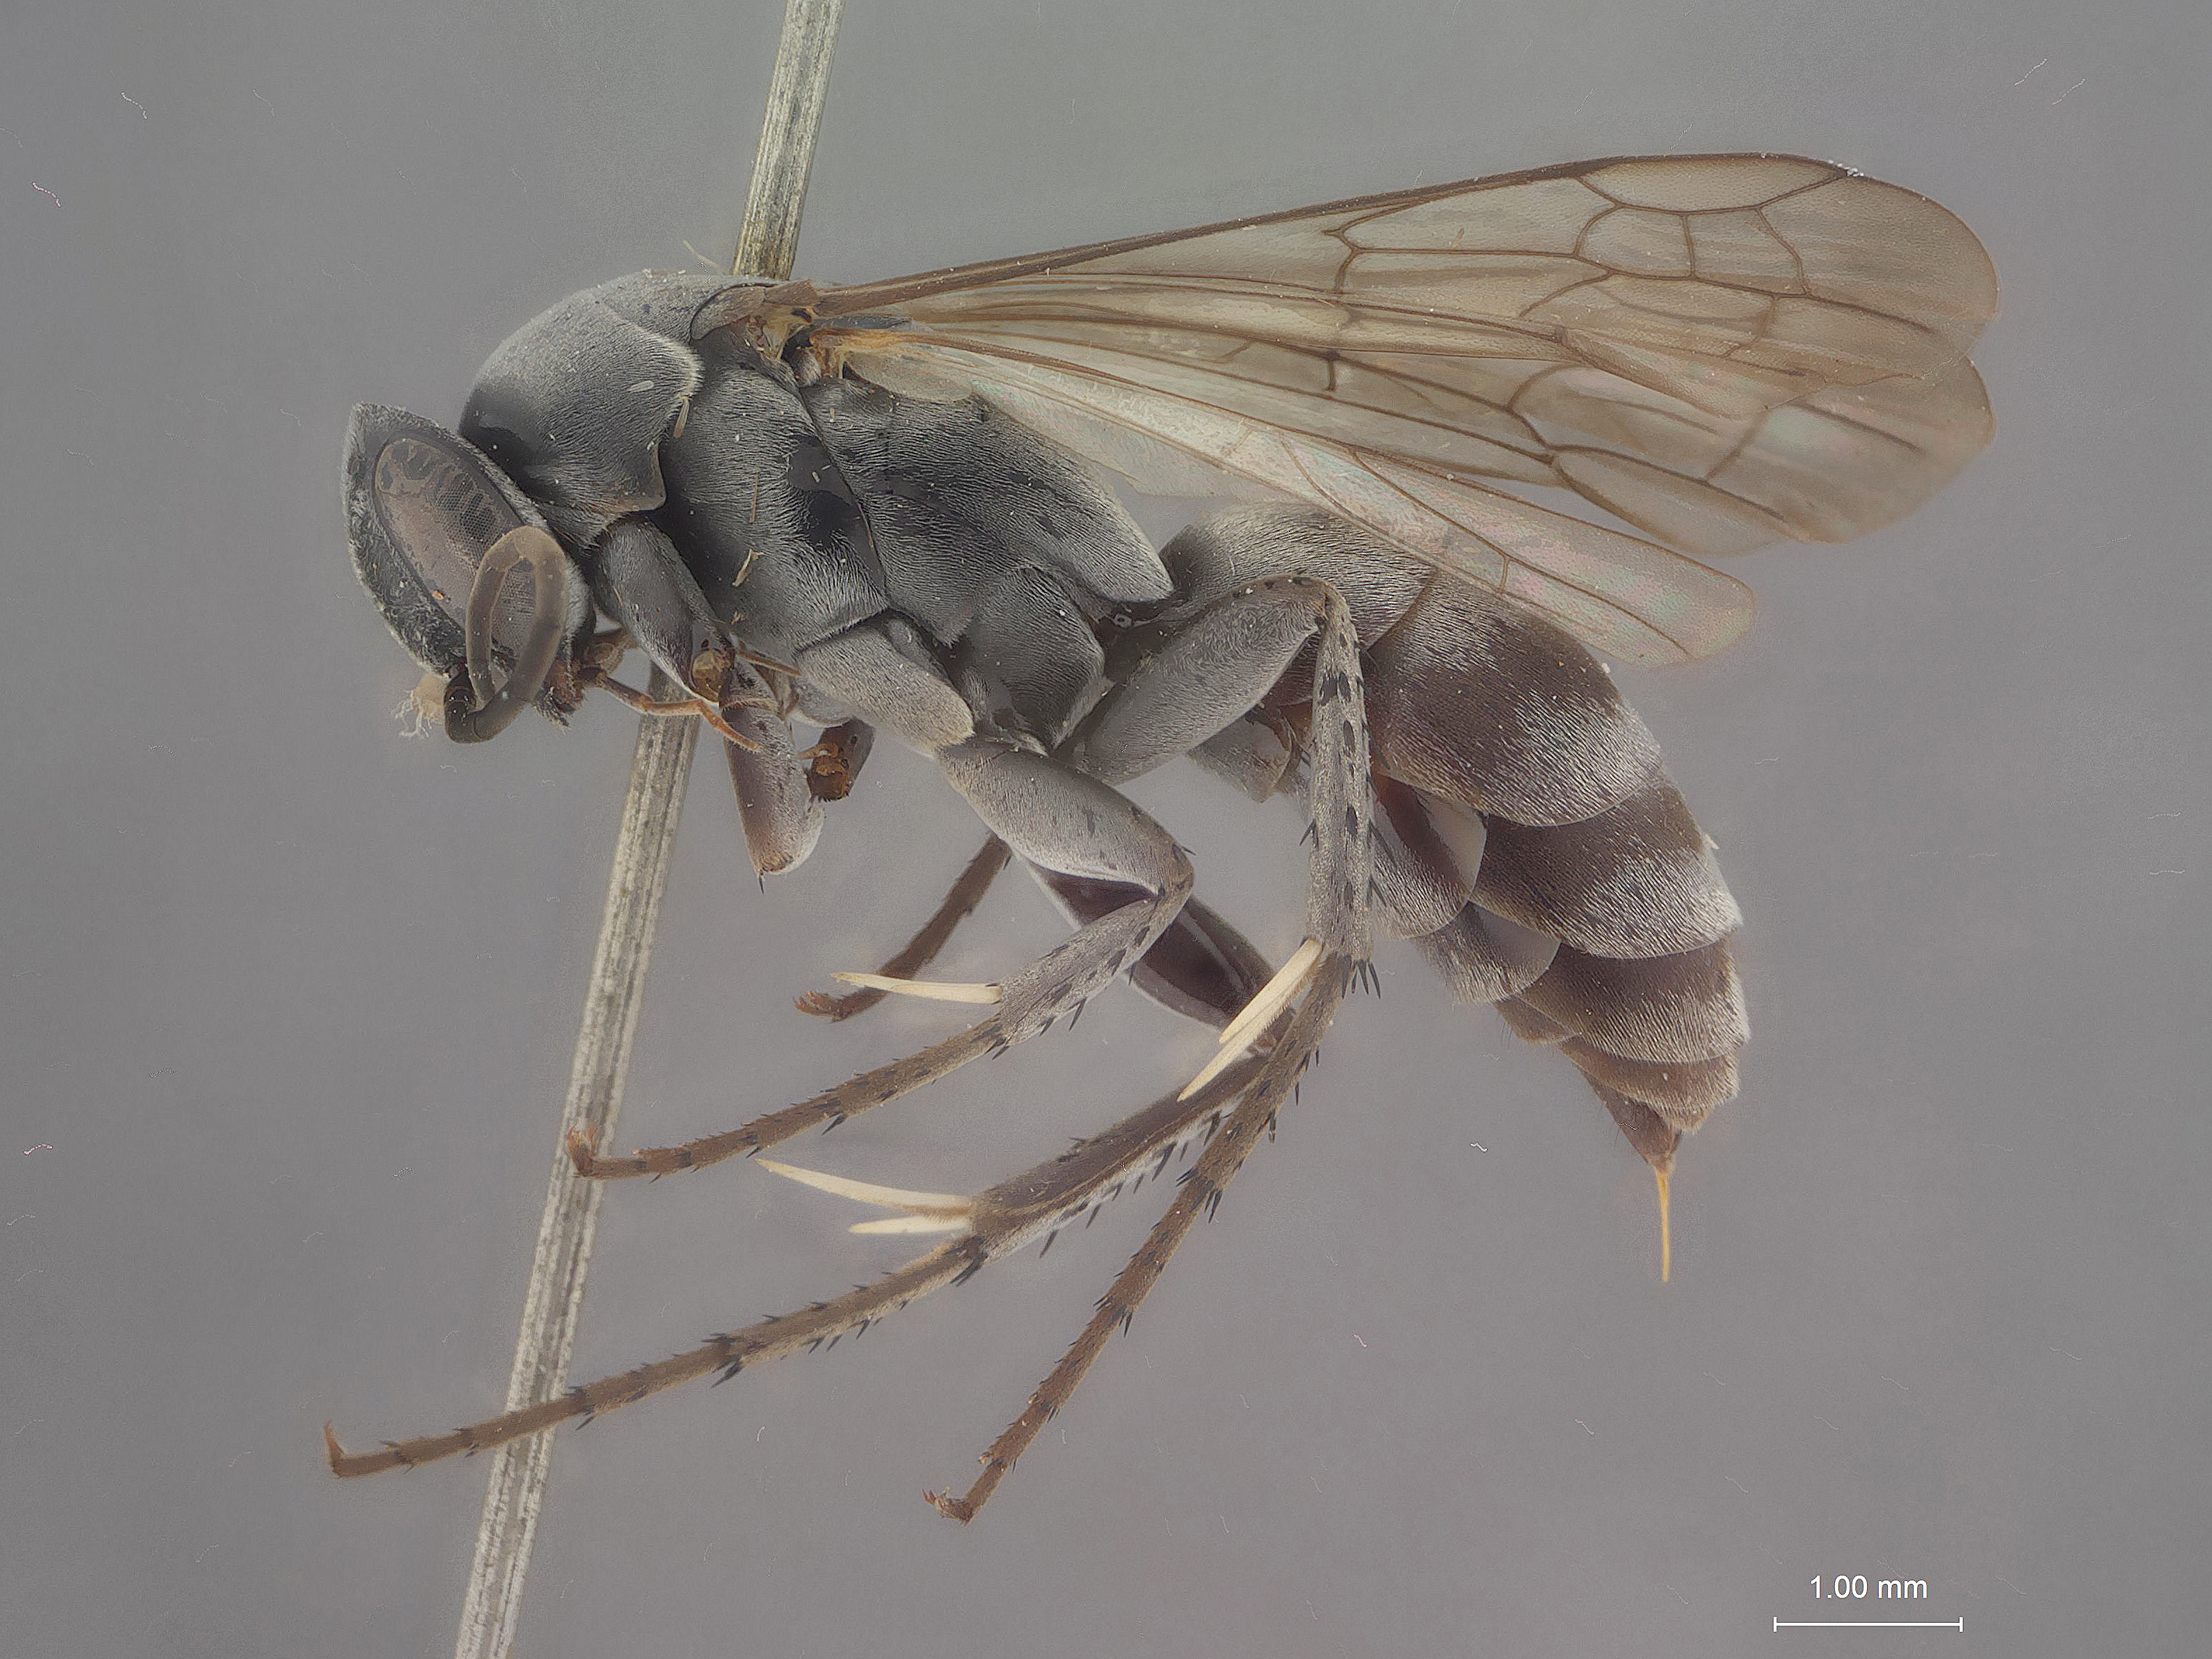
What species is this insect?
Homonotus tagalicus
